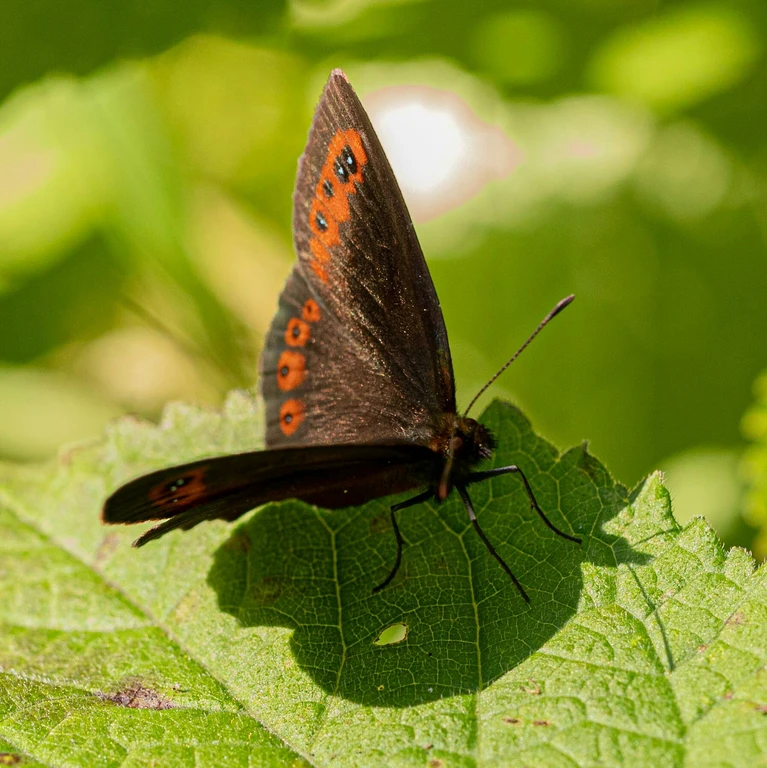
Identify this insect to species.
Erebia aethiops
